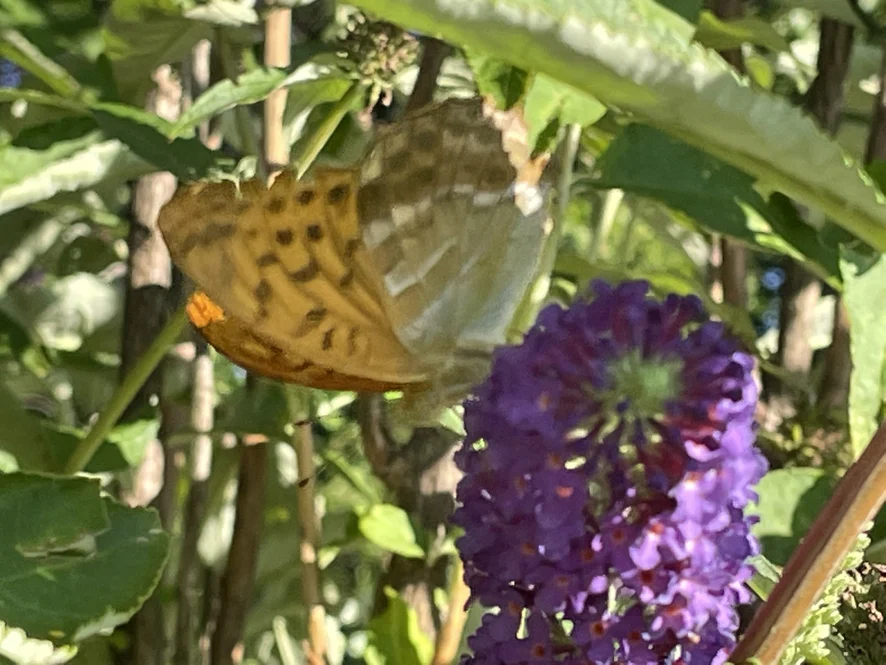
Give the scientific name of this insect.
Argynnis paphia
